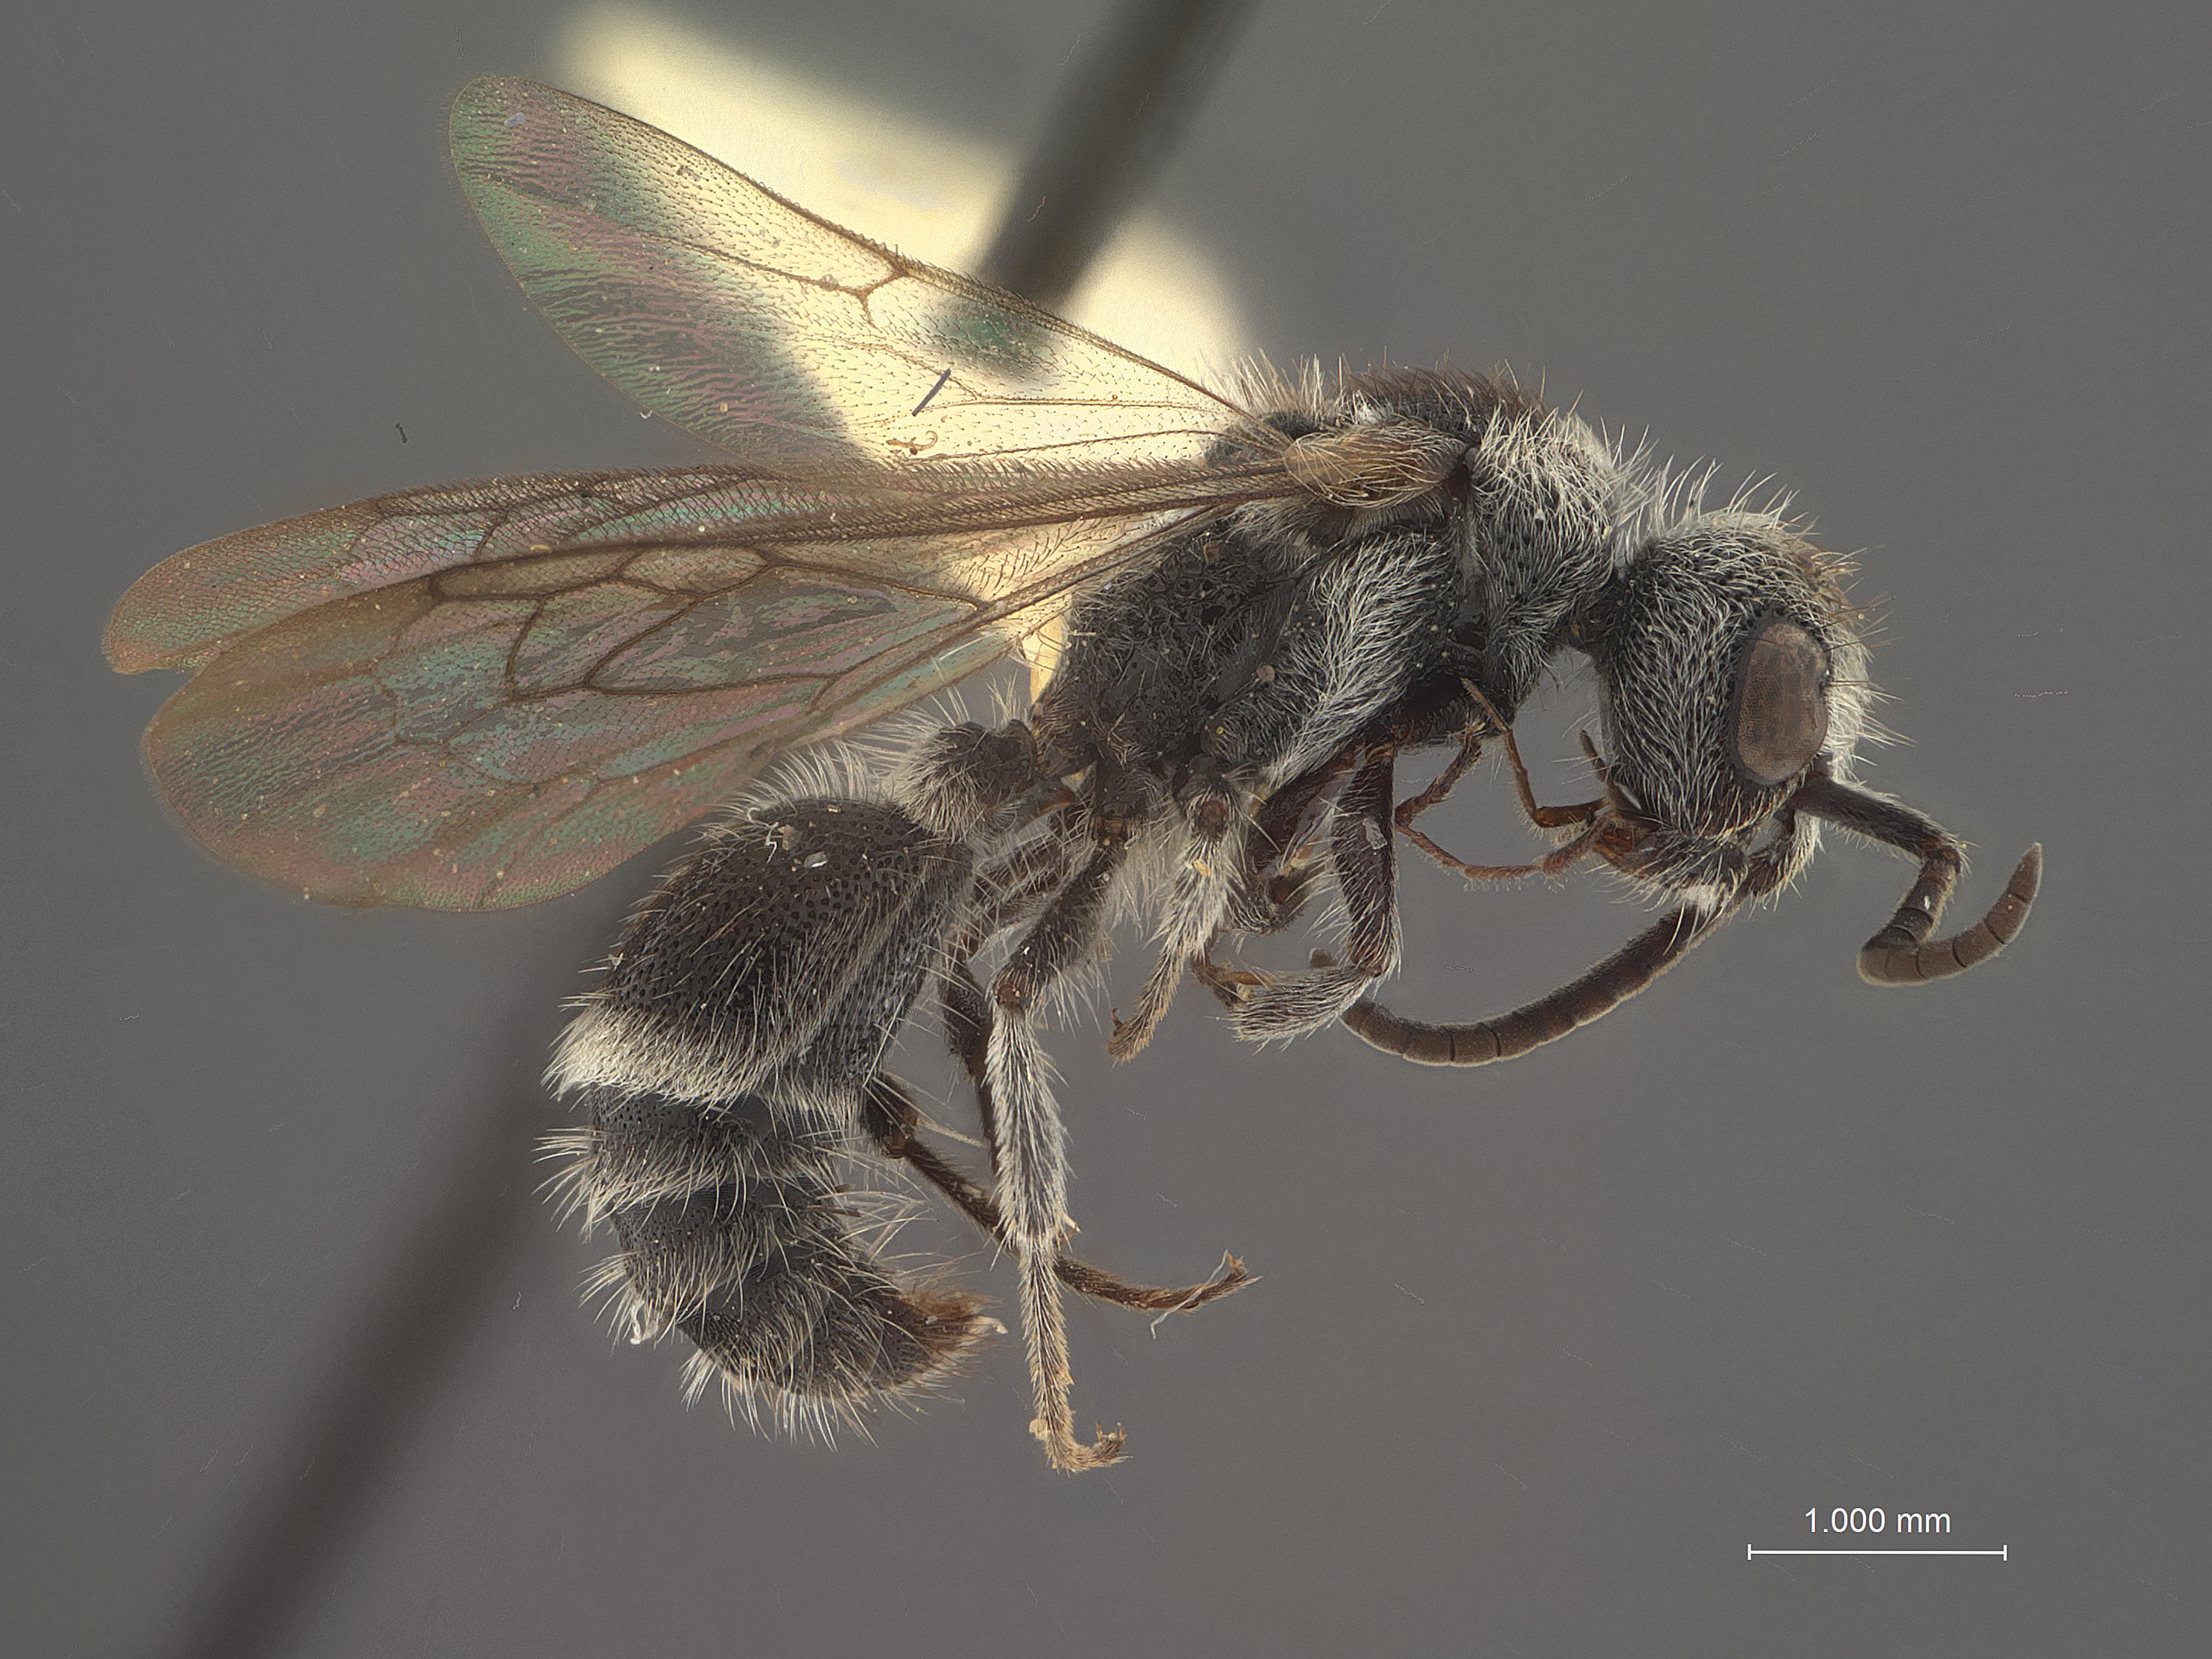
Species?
Ephuta krombeini
